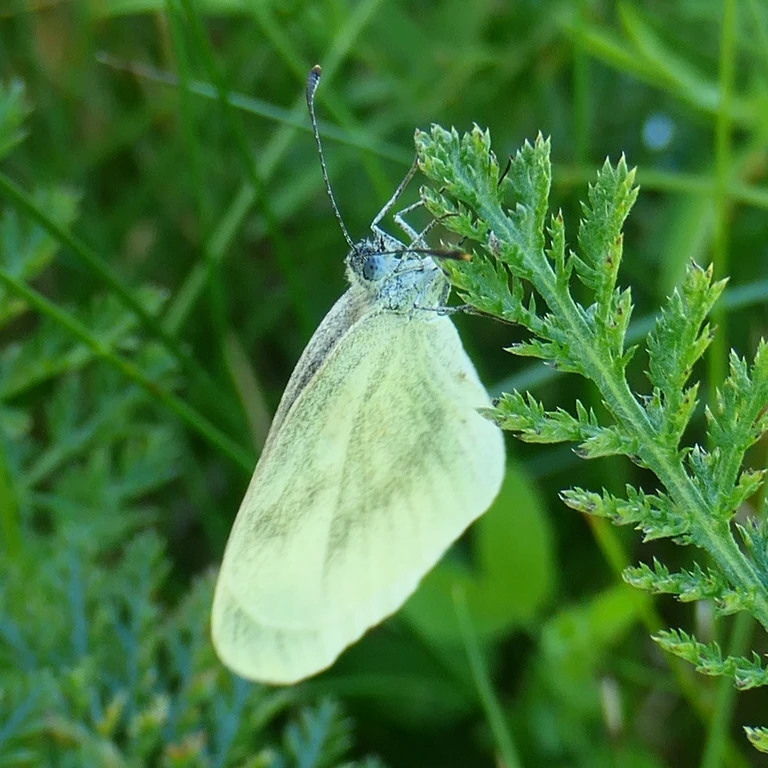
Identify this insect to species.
Leptidea sinapis/juvernica
